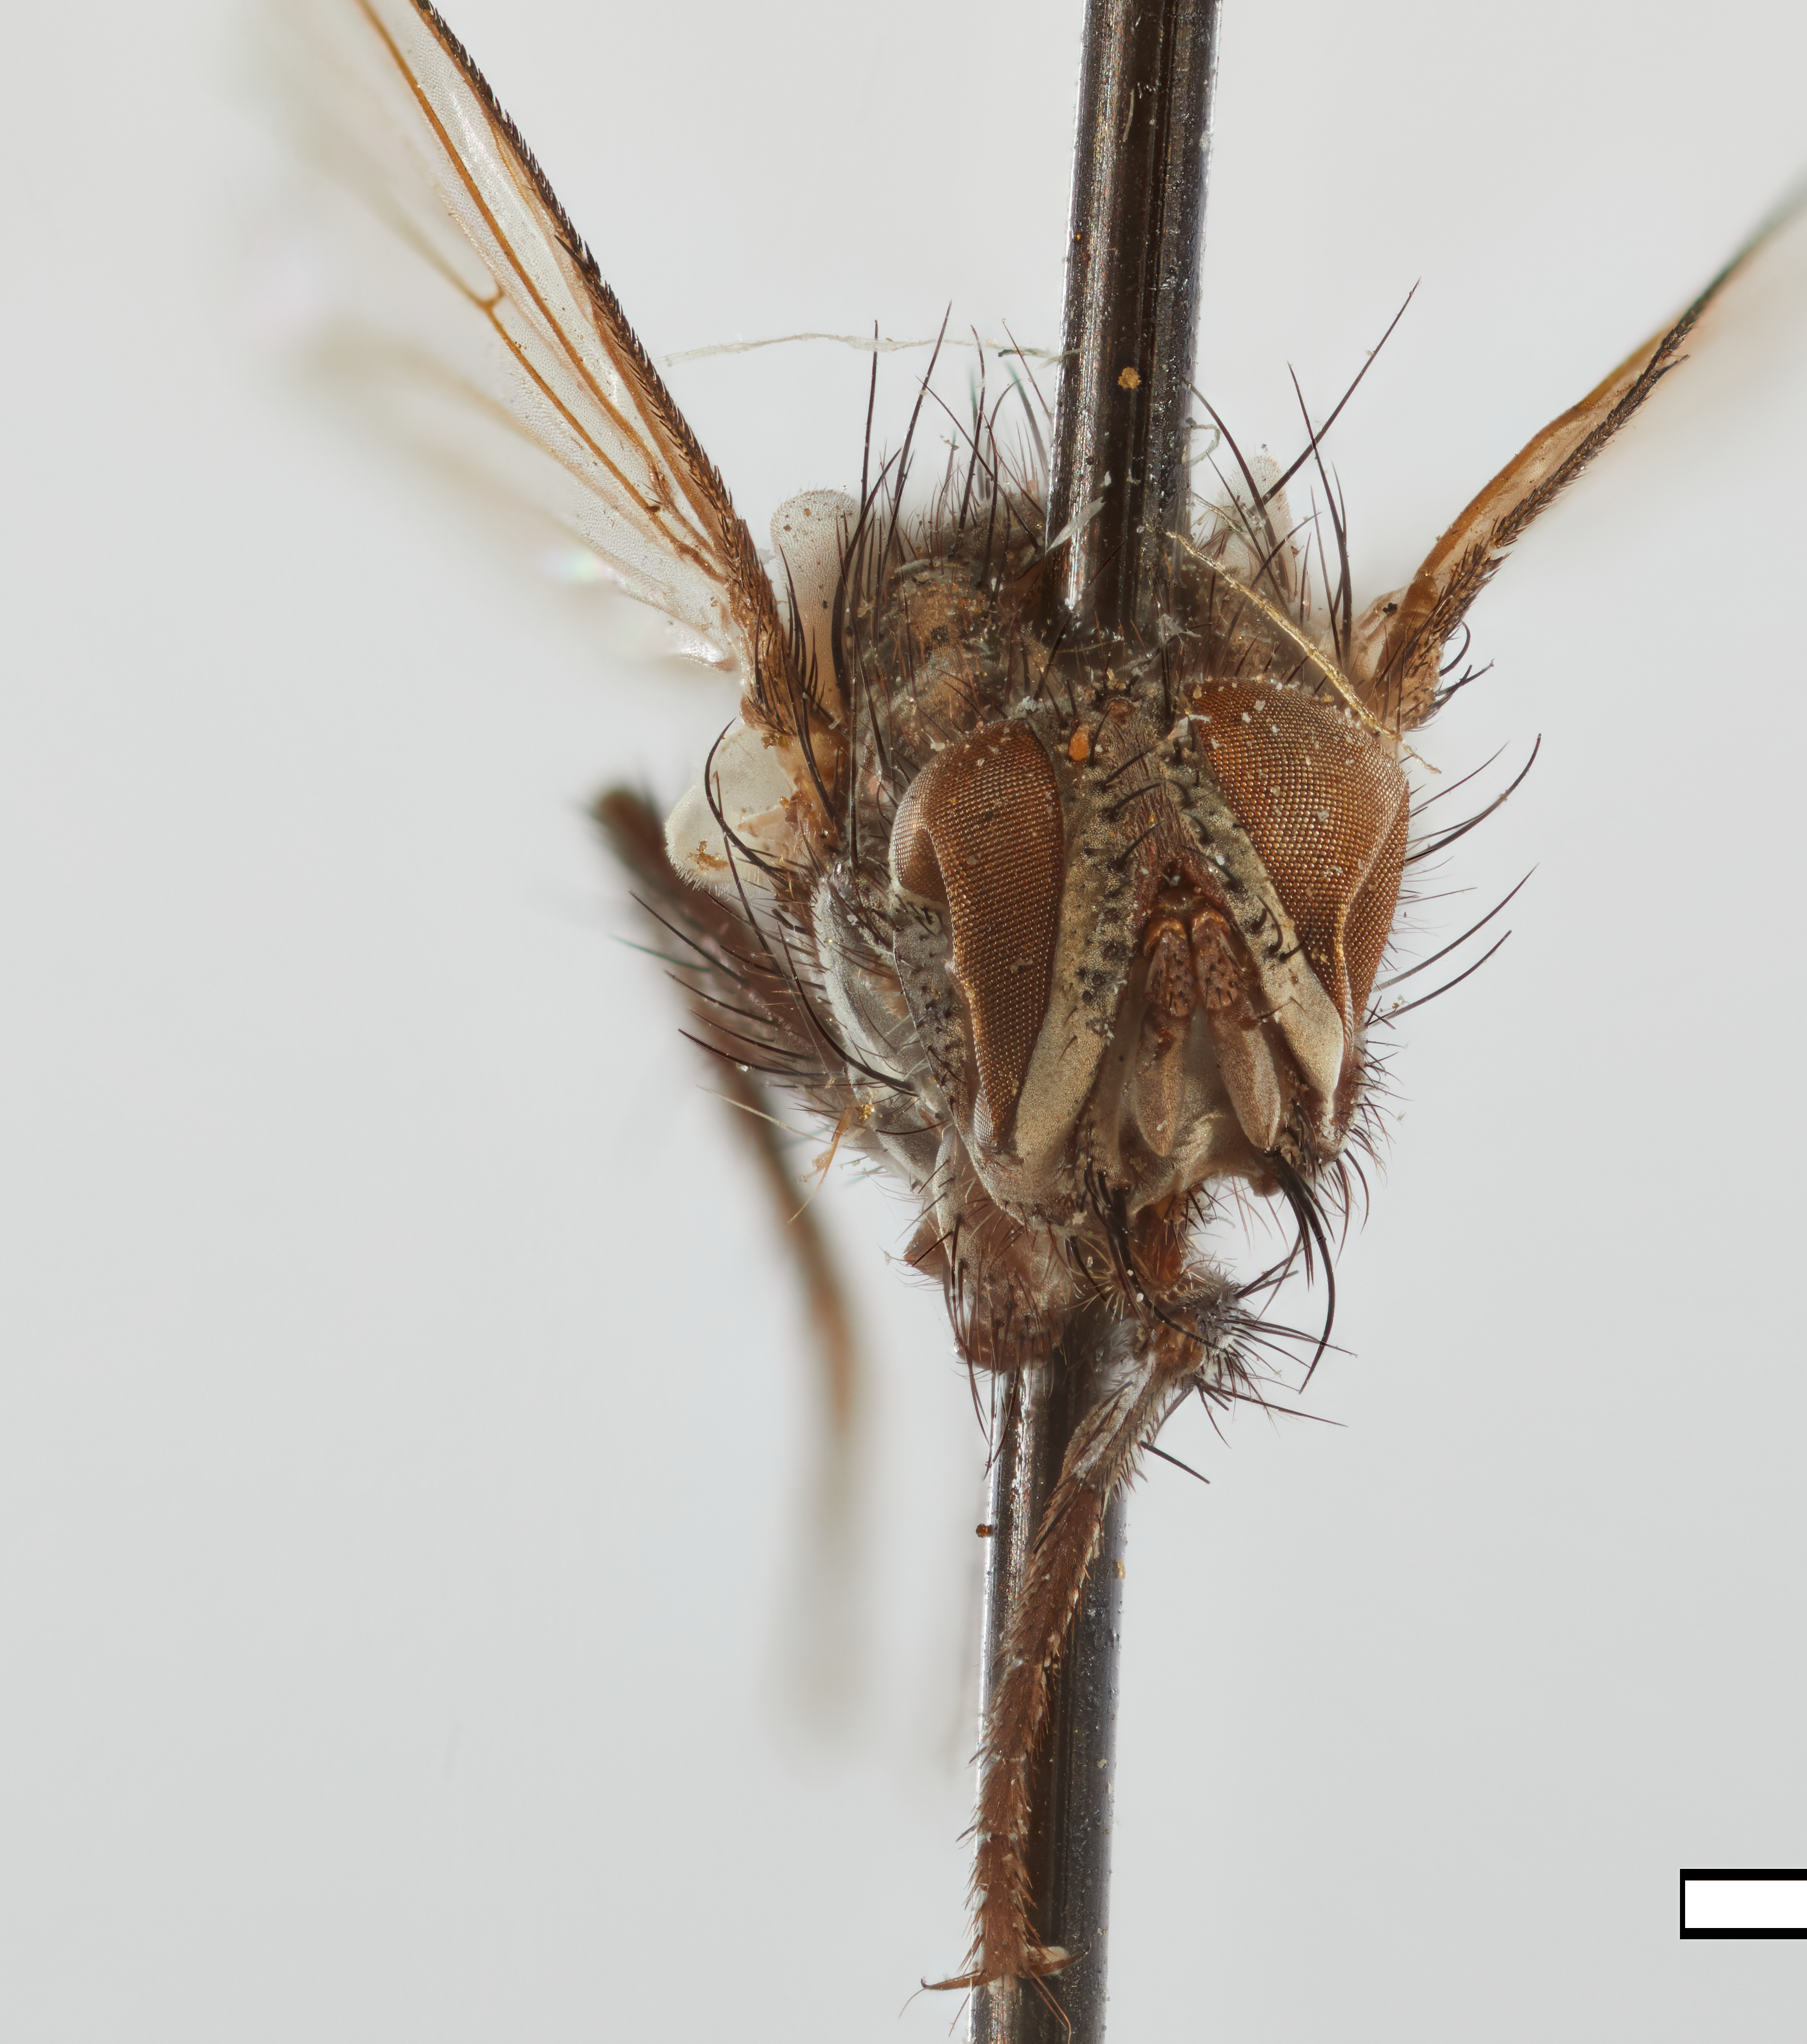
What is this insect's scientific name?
Eubiomyia calosomae
